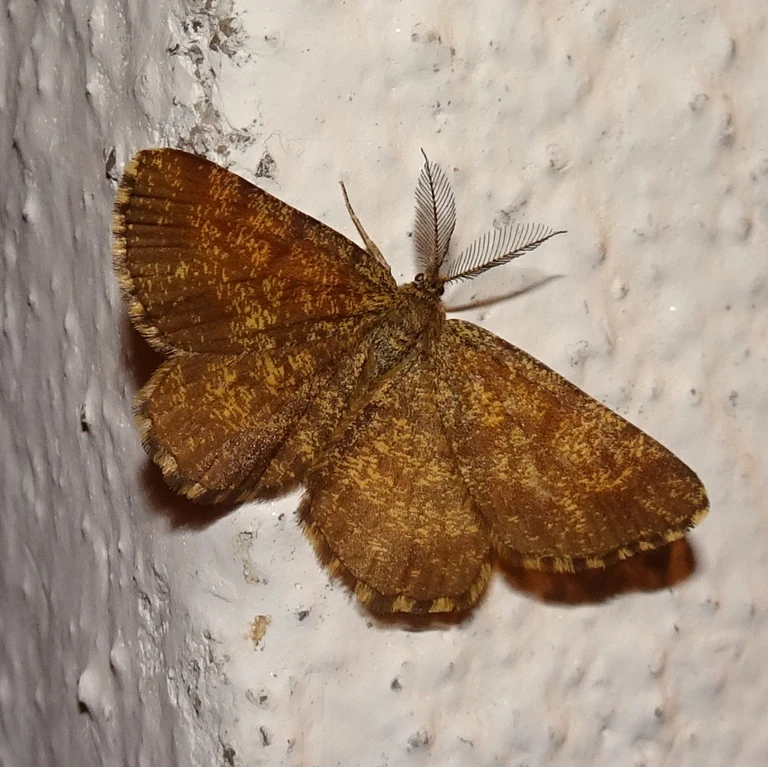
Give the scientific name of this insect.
Ematurga atomaria
